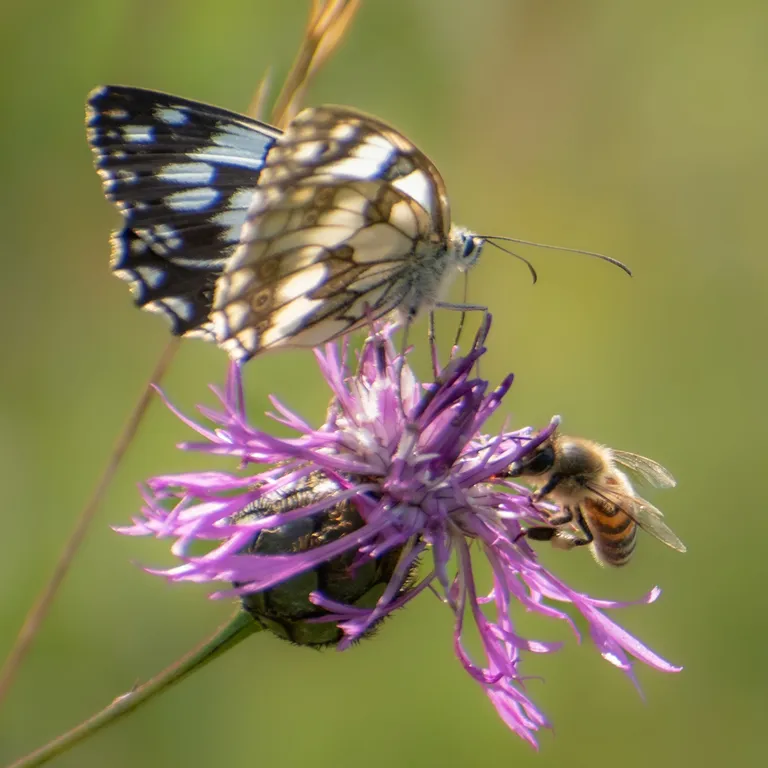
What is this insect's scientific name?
Melanargia galathea
